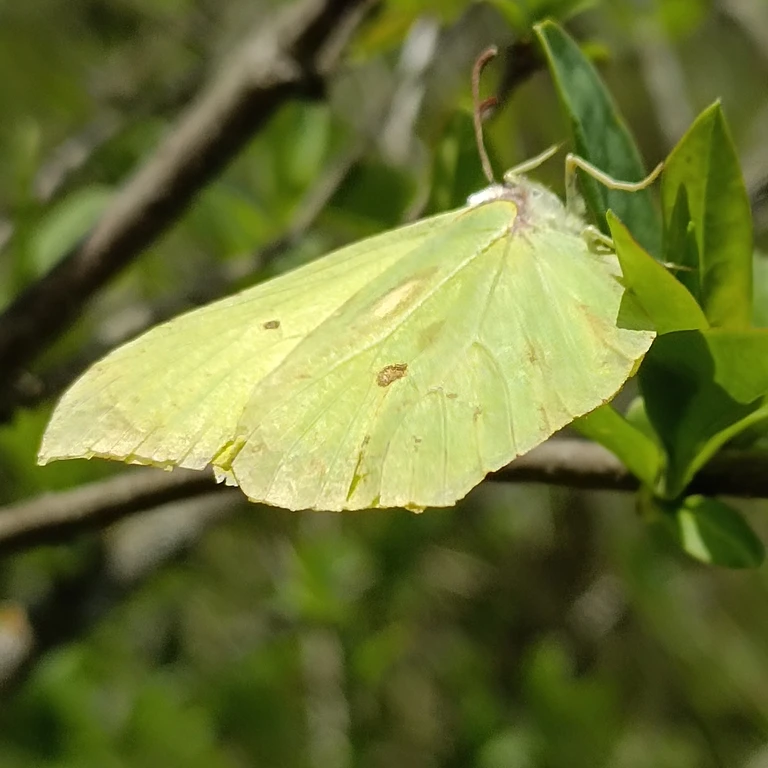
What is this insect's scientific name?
Gonepteryx rhamni
